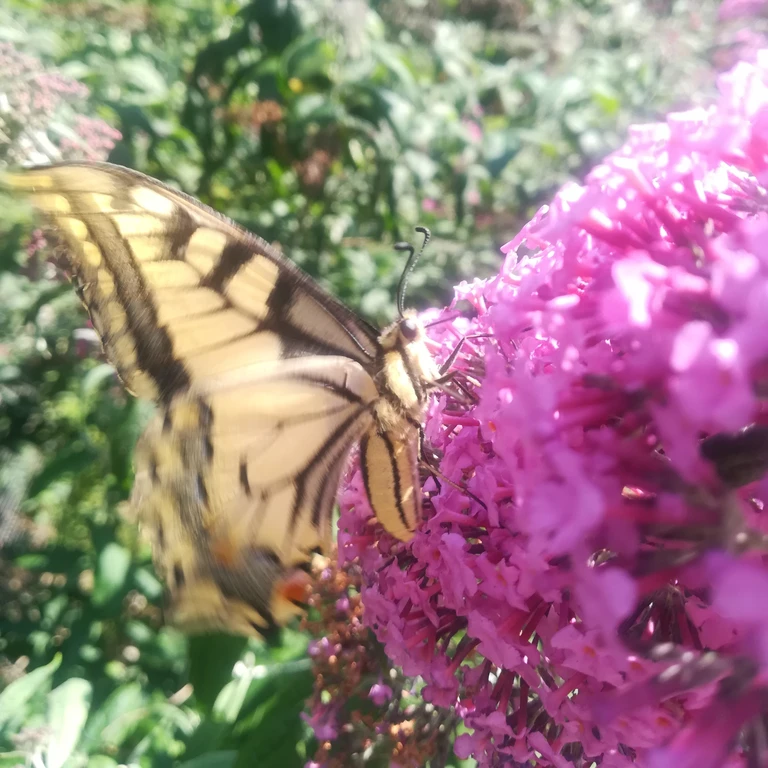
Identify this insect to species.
Papilio machaon
